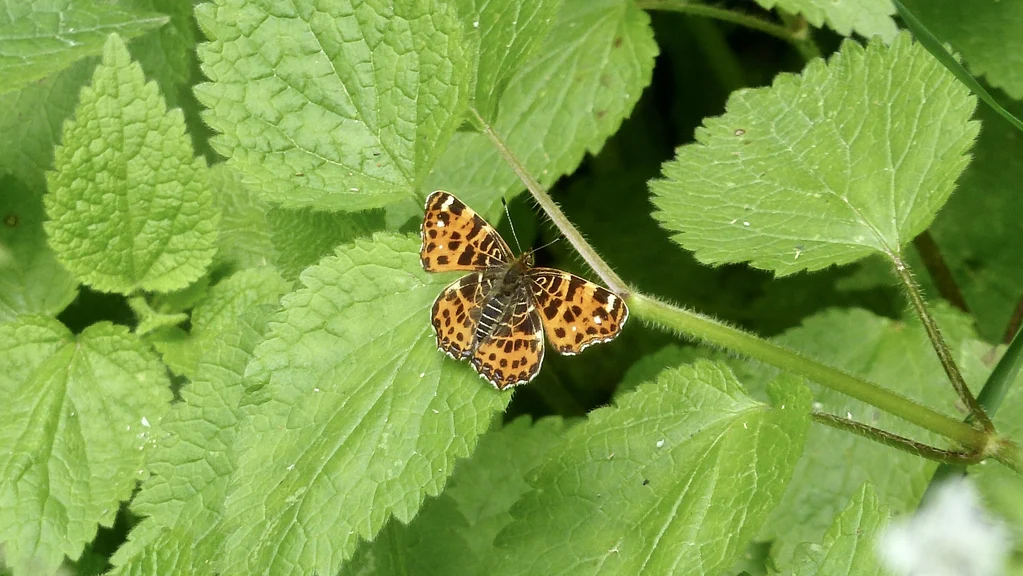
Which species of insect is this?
Araschnia levana
